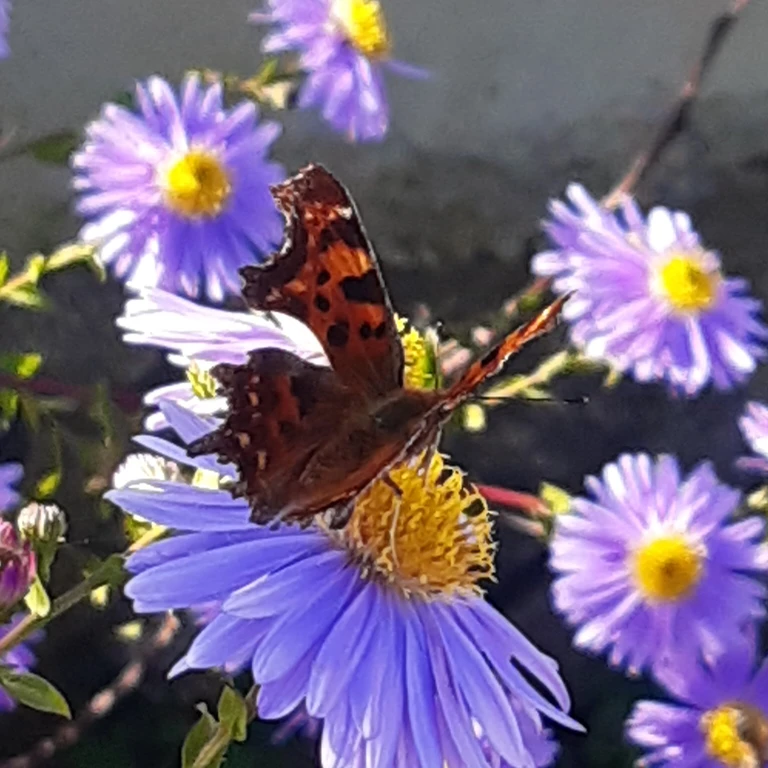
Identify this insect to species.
Polygonia c-album
